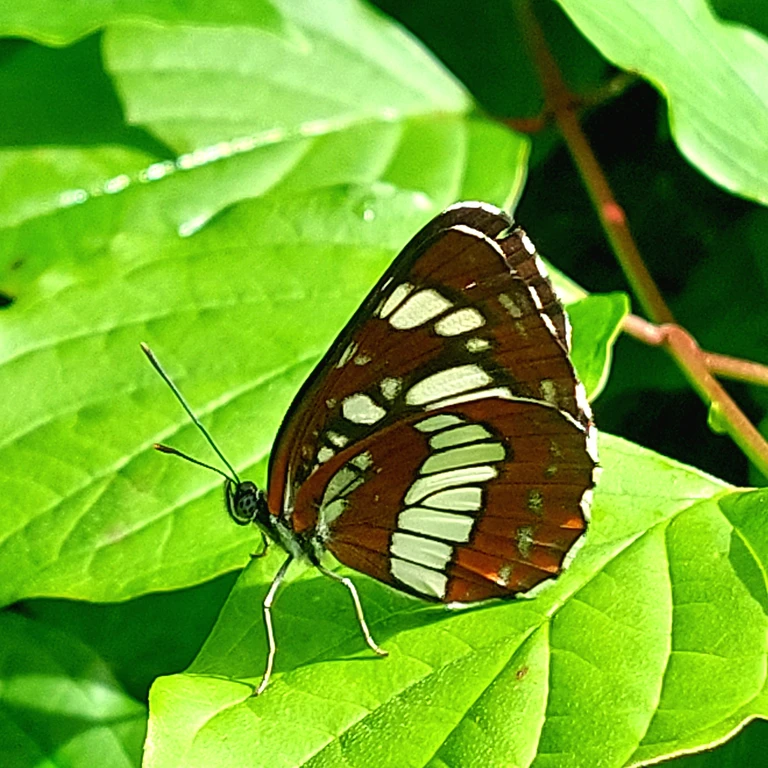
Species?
Neptis rivularis
